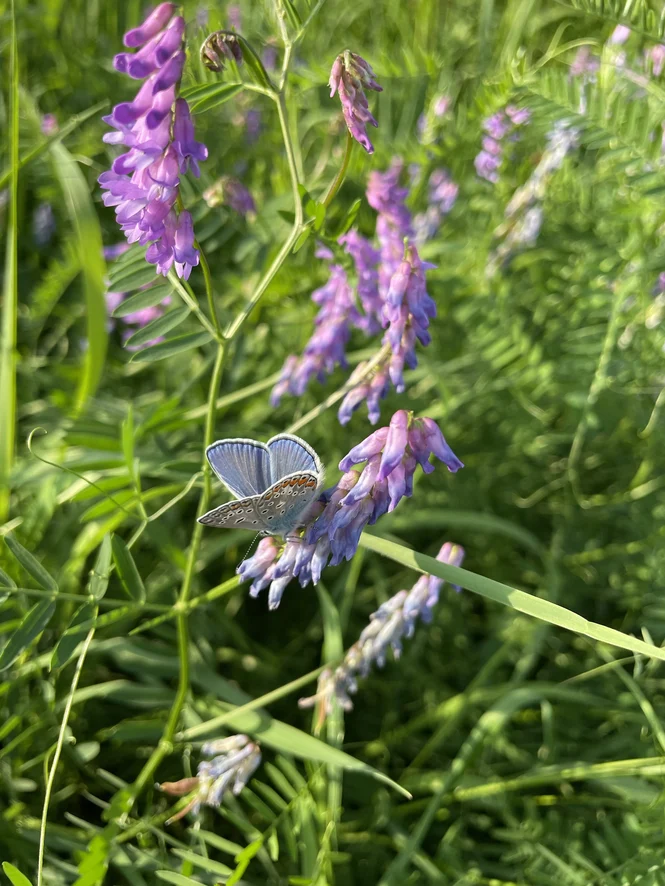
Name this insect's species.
Polyommatus icarus
